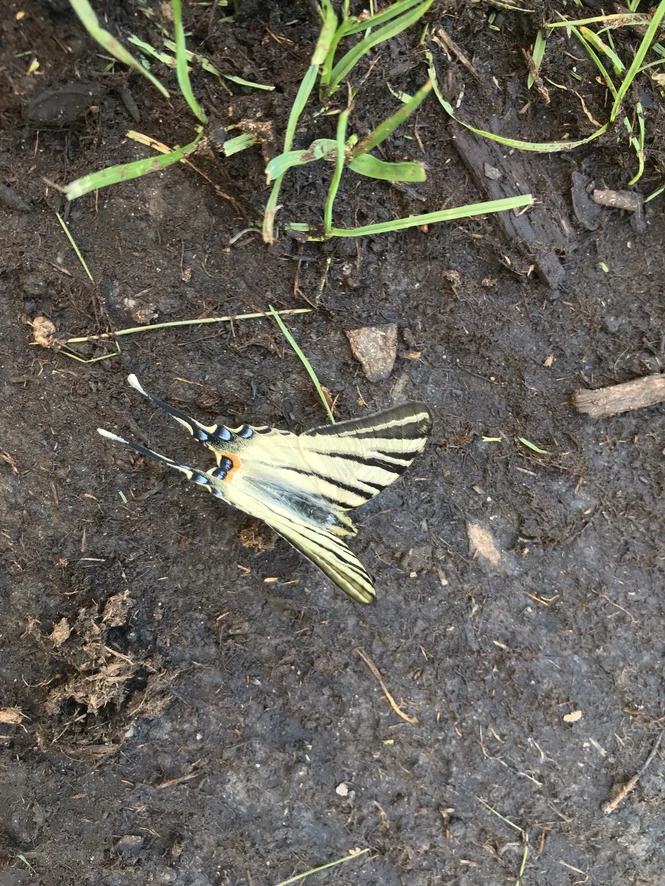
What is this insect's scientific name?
Iphiclides podalirius
